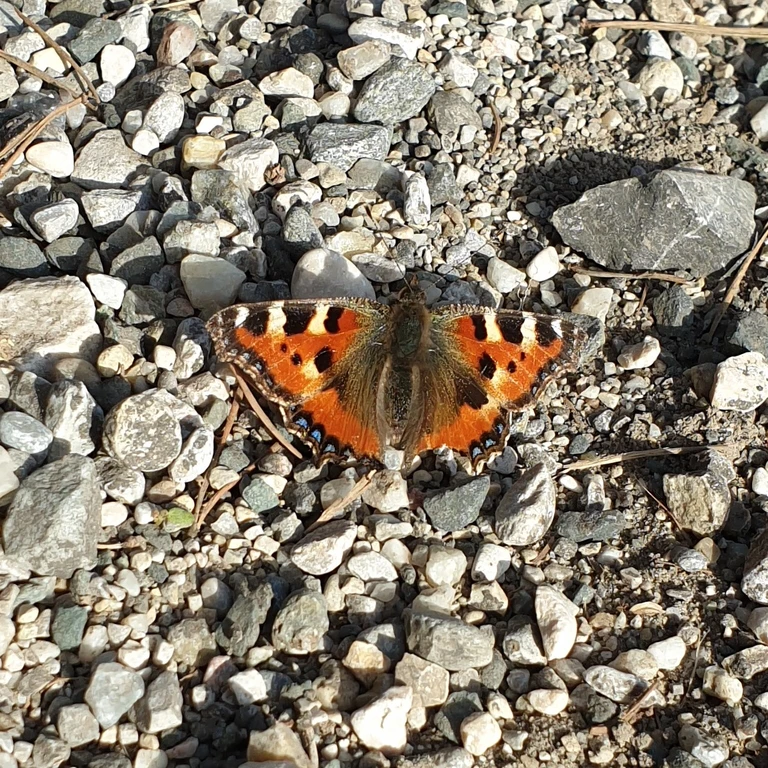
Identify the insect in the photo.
Aglais urticae
